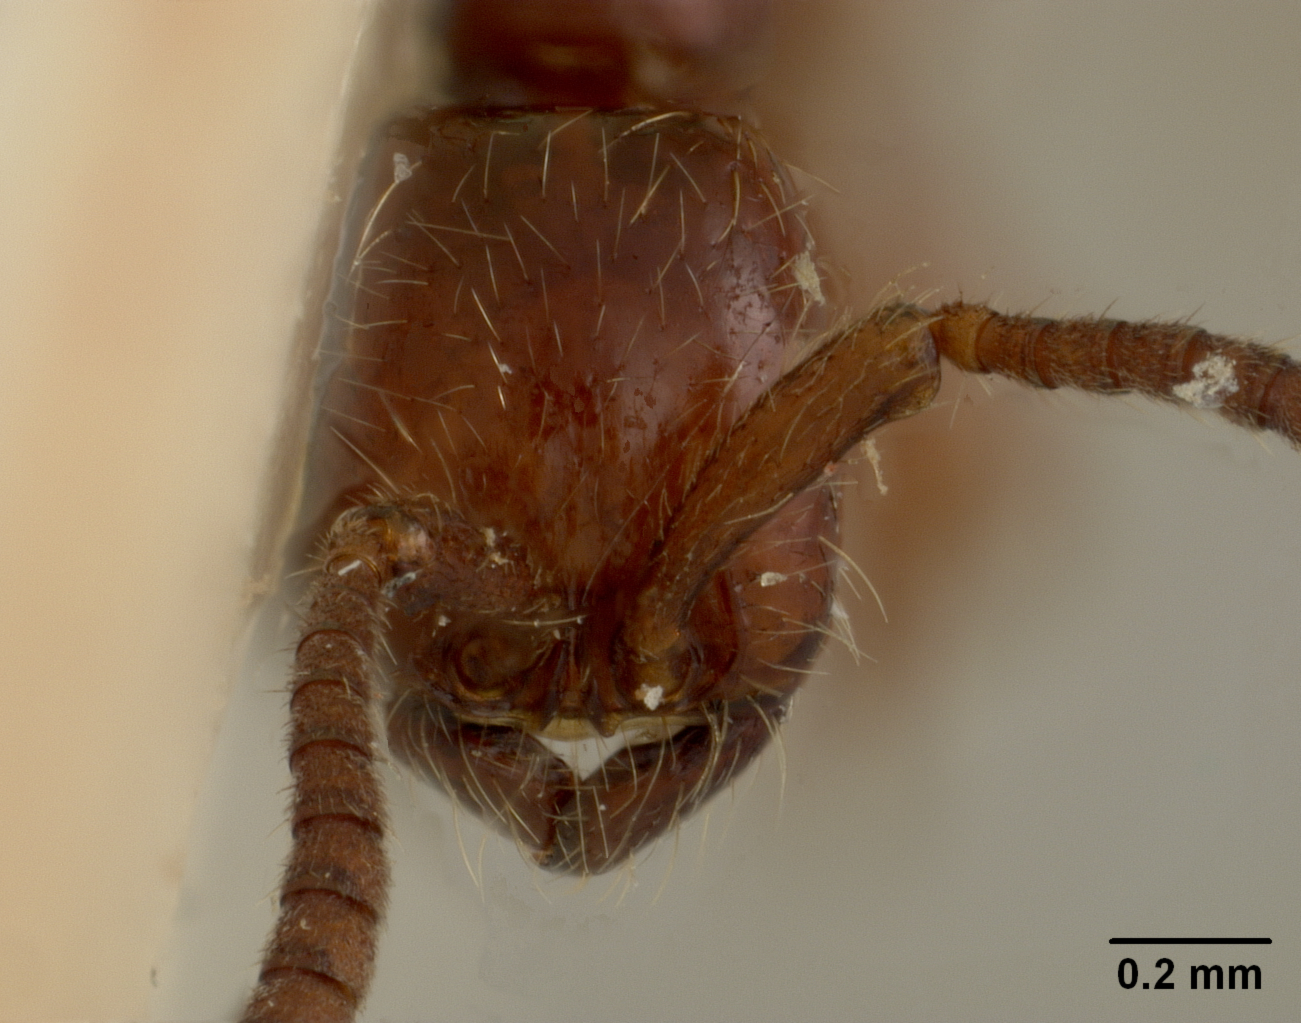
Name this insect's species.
Neivamyrmex pacificus
